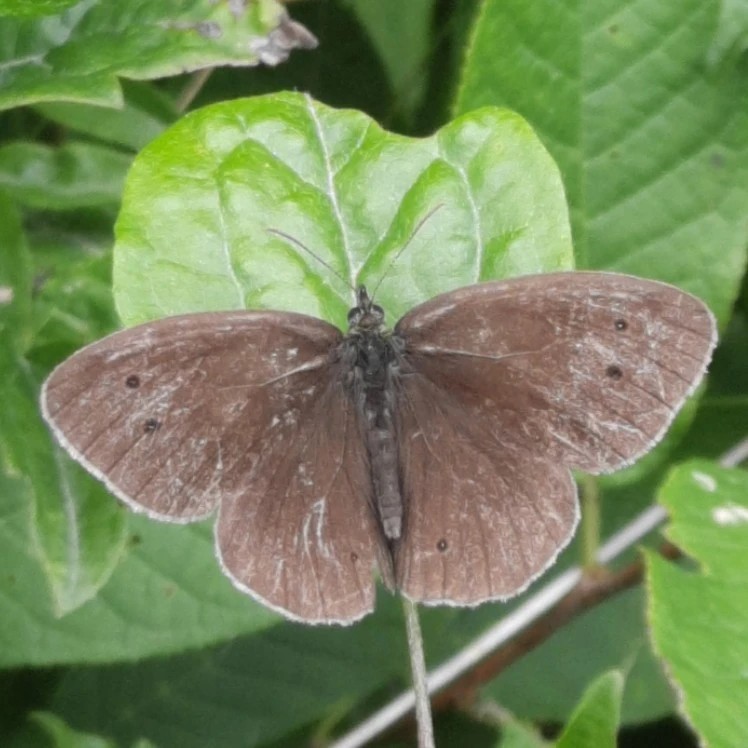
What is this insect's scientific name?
Aphantopus hyperantus
